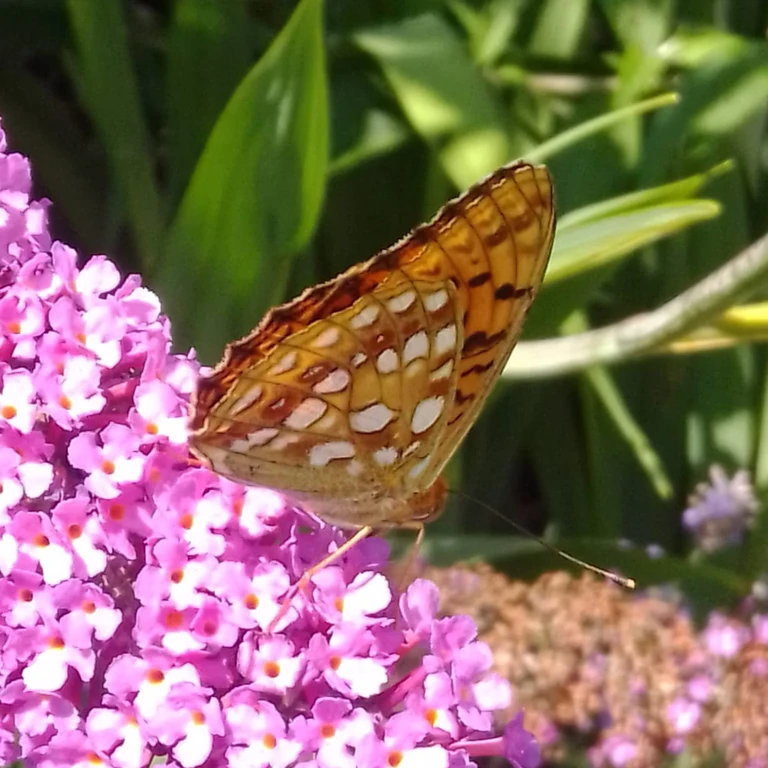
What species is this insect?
Fabriciana adippe
